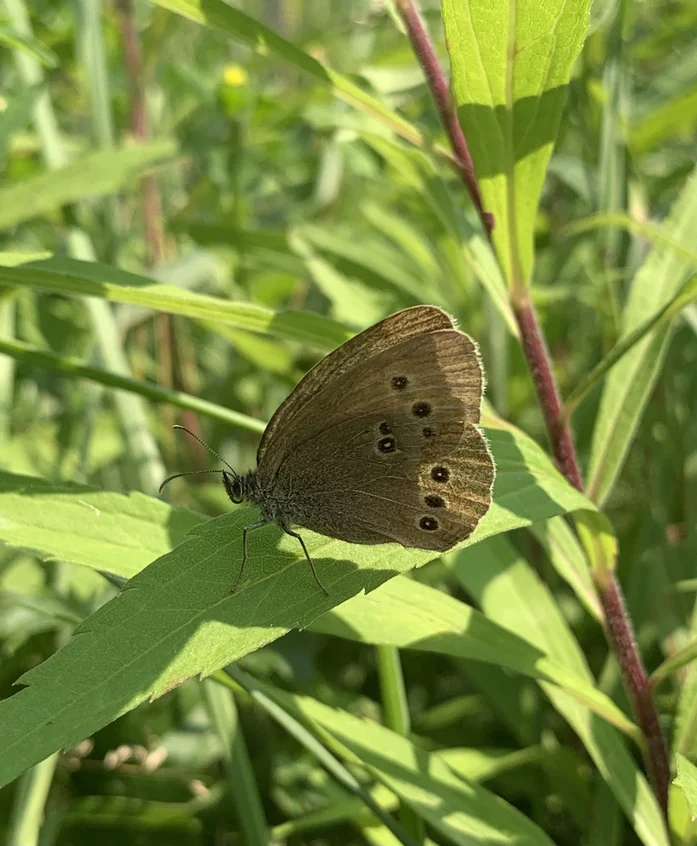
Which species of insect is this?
Aphantopus hyperantus
